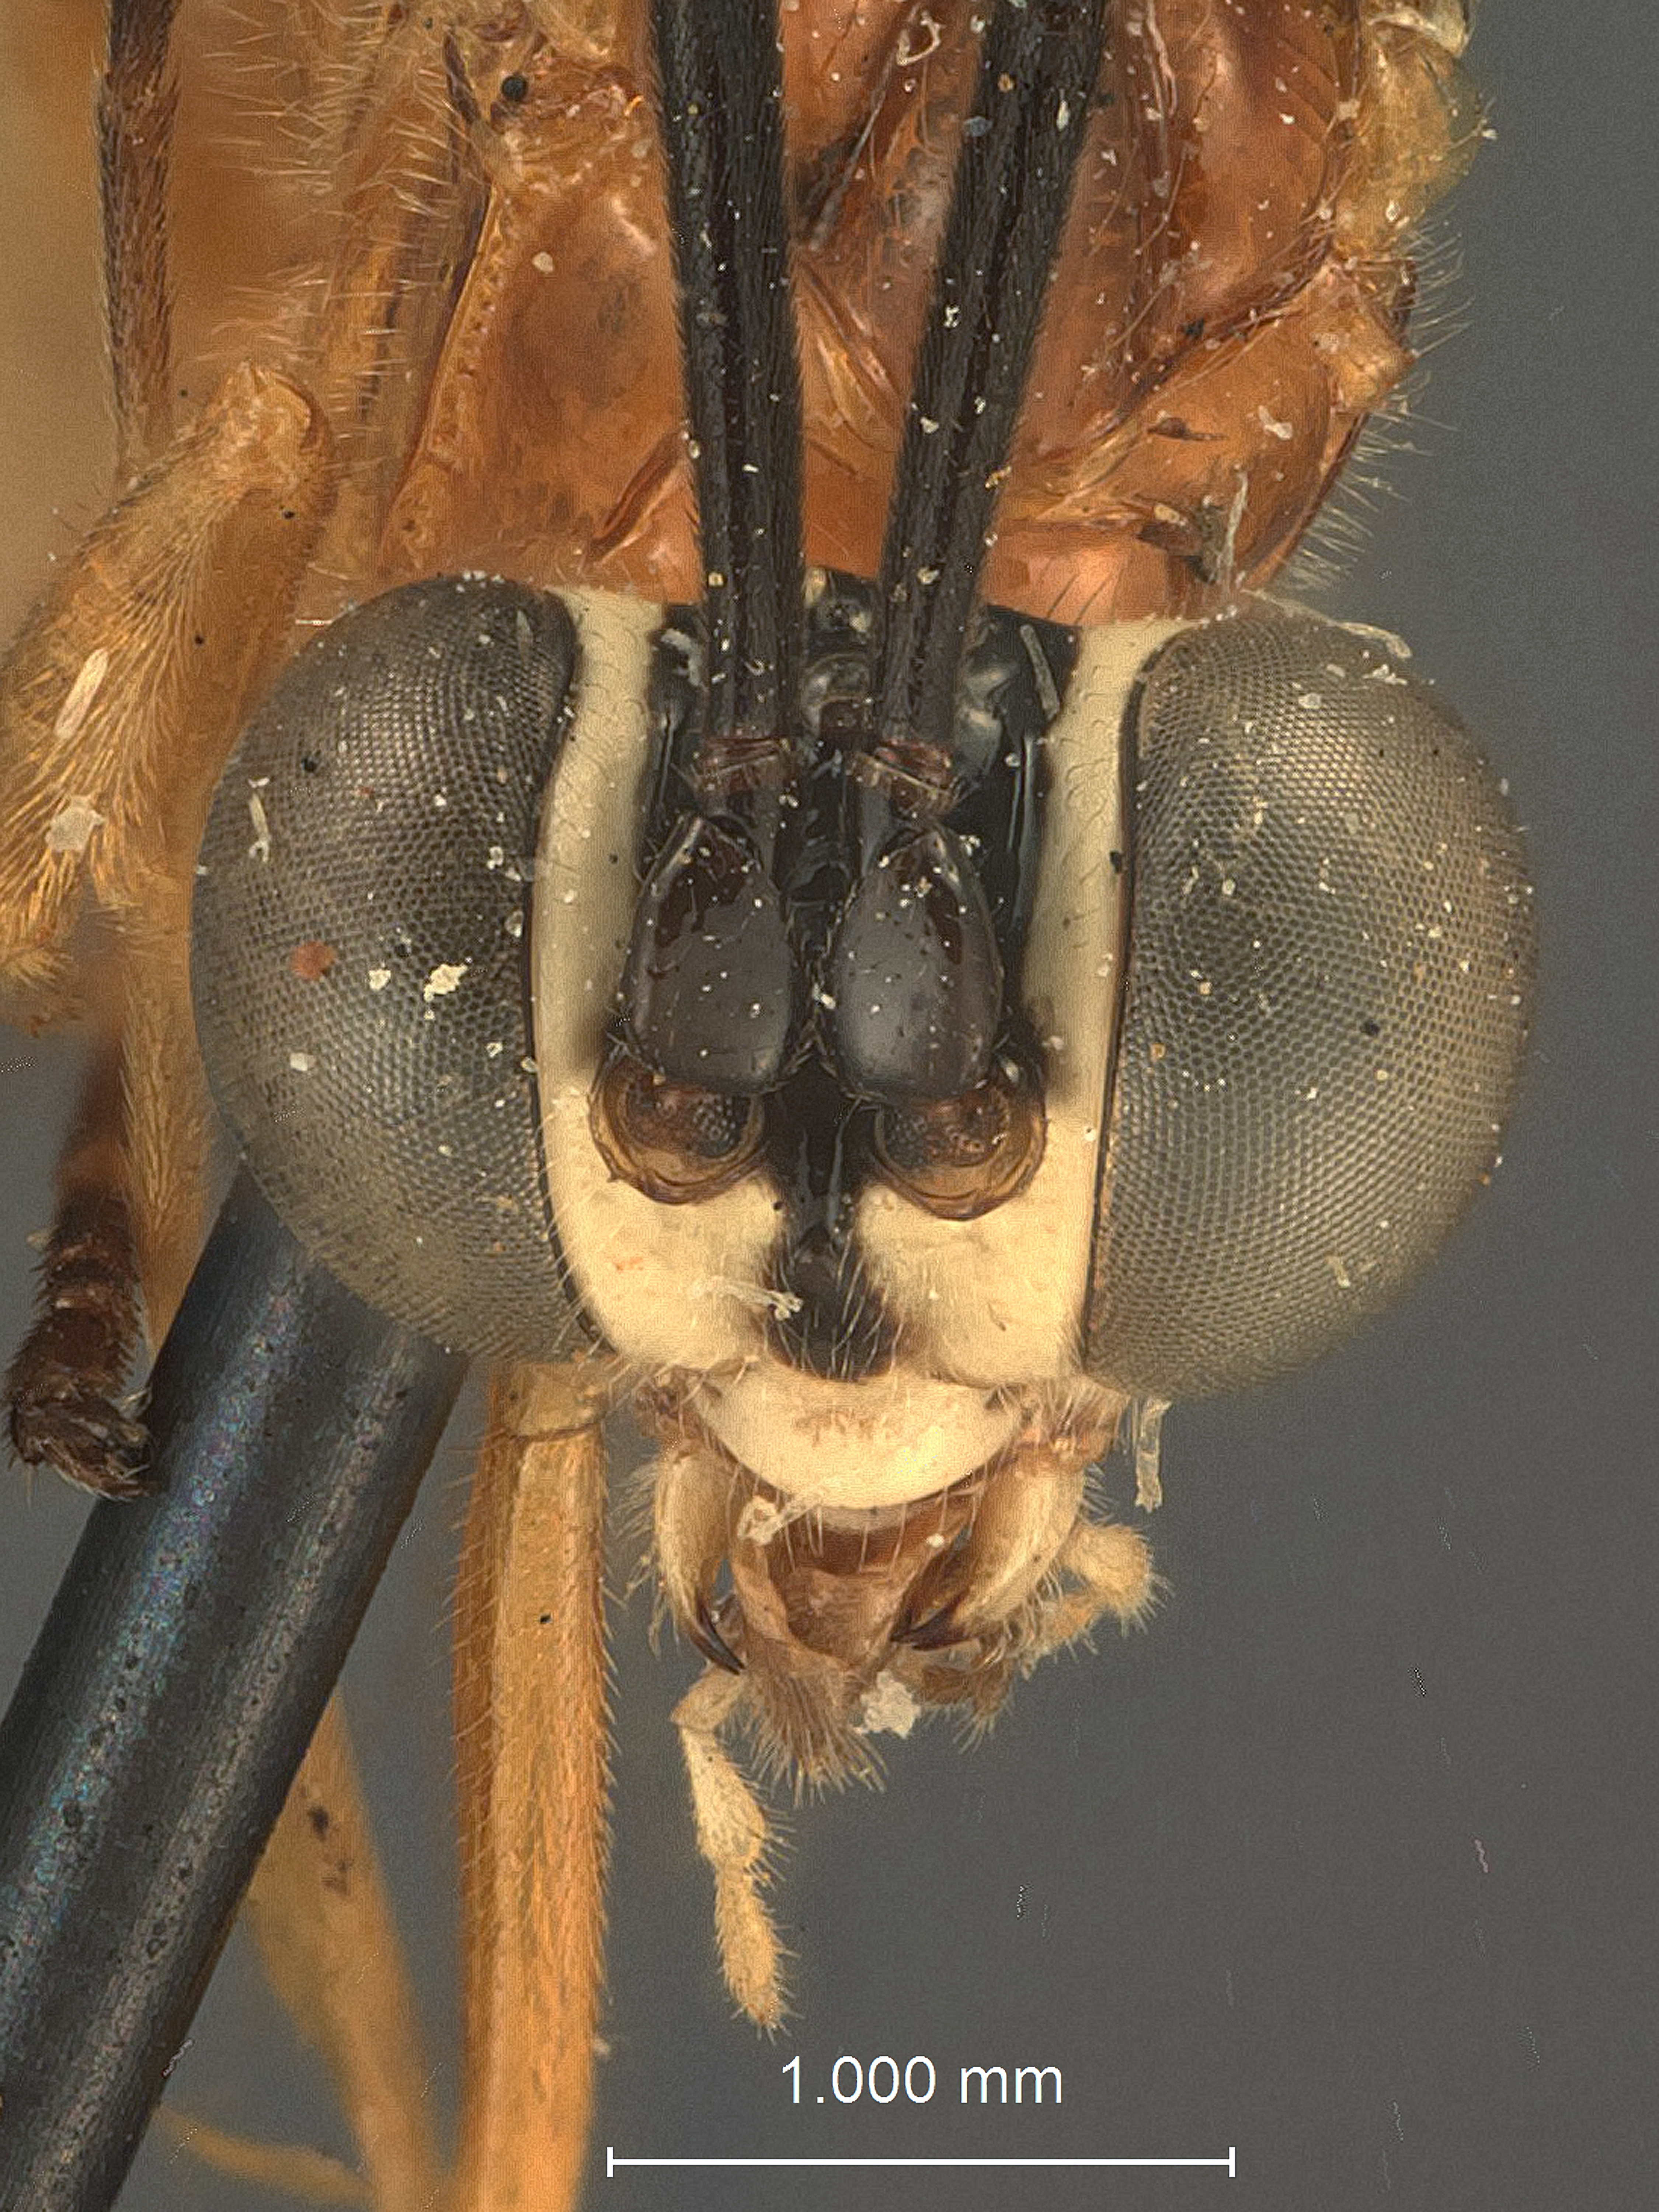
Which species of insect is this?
Polycyrtus isthmus
